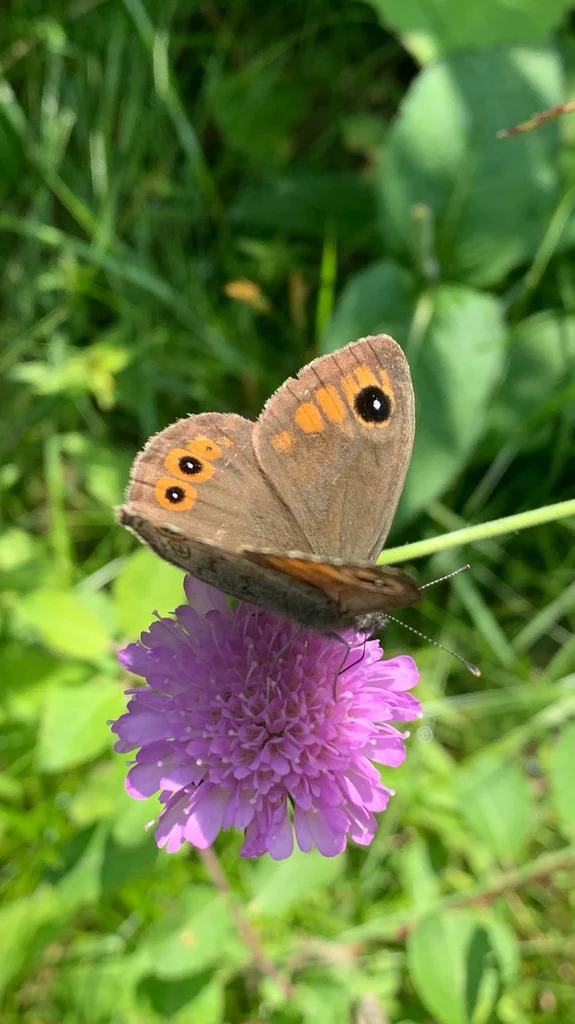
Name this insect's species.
Lasiommata maera (also Pararge maera)
